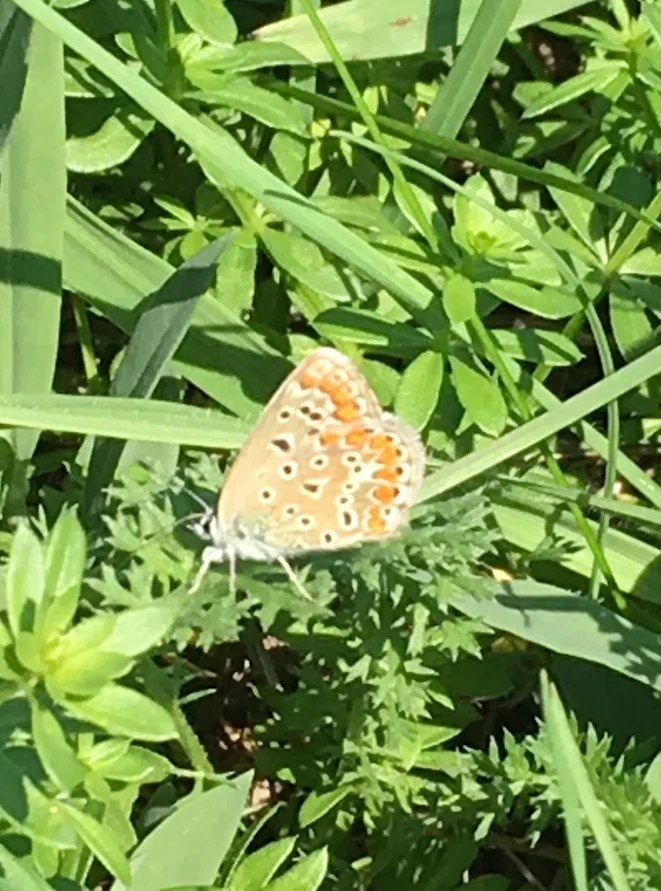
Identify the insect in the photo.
Polyommatus icarus
